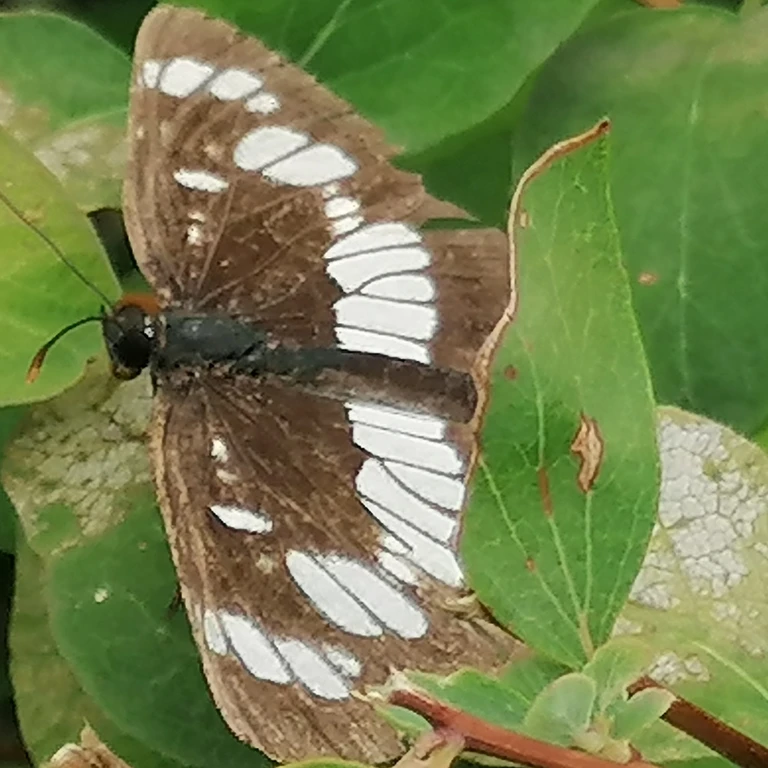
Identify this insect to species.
Neptis rivularis
